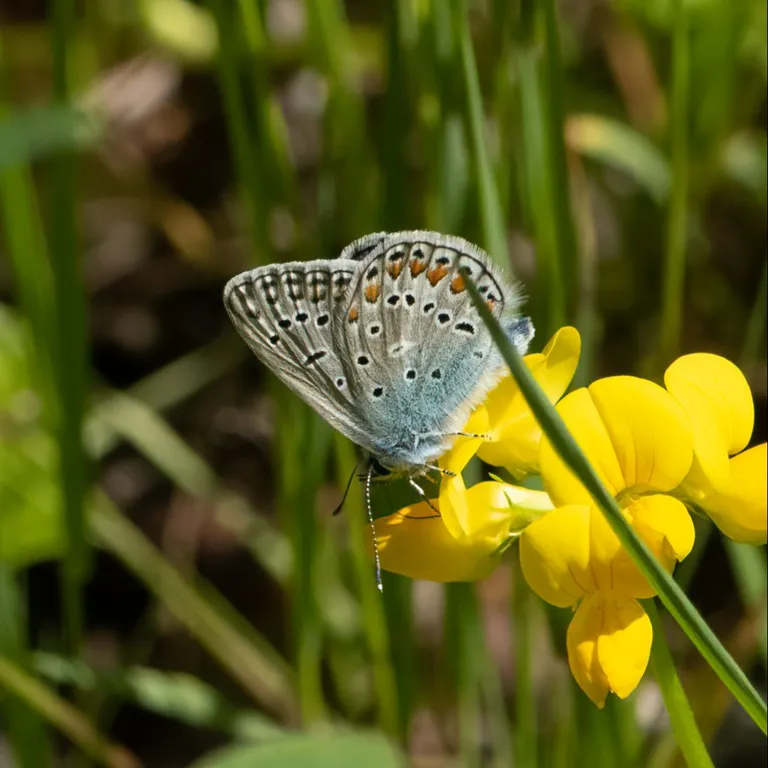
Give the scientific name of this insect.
Polyommatus icarus
